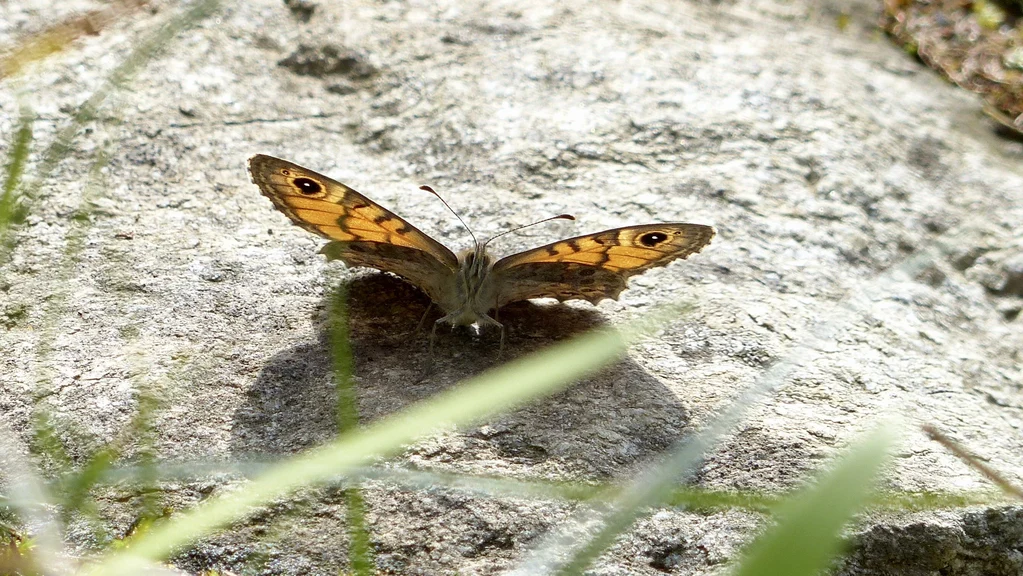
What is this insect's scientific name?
Lasiommata megera (also Pararge megera)
